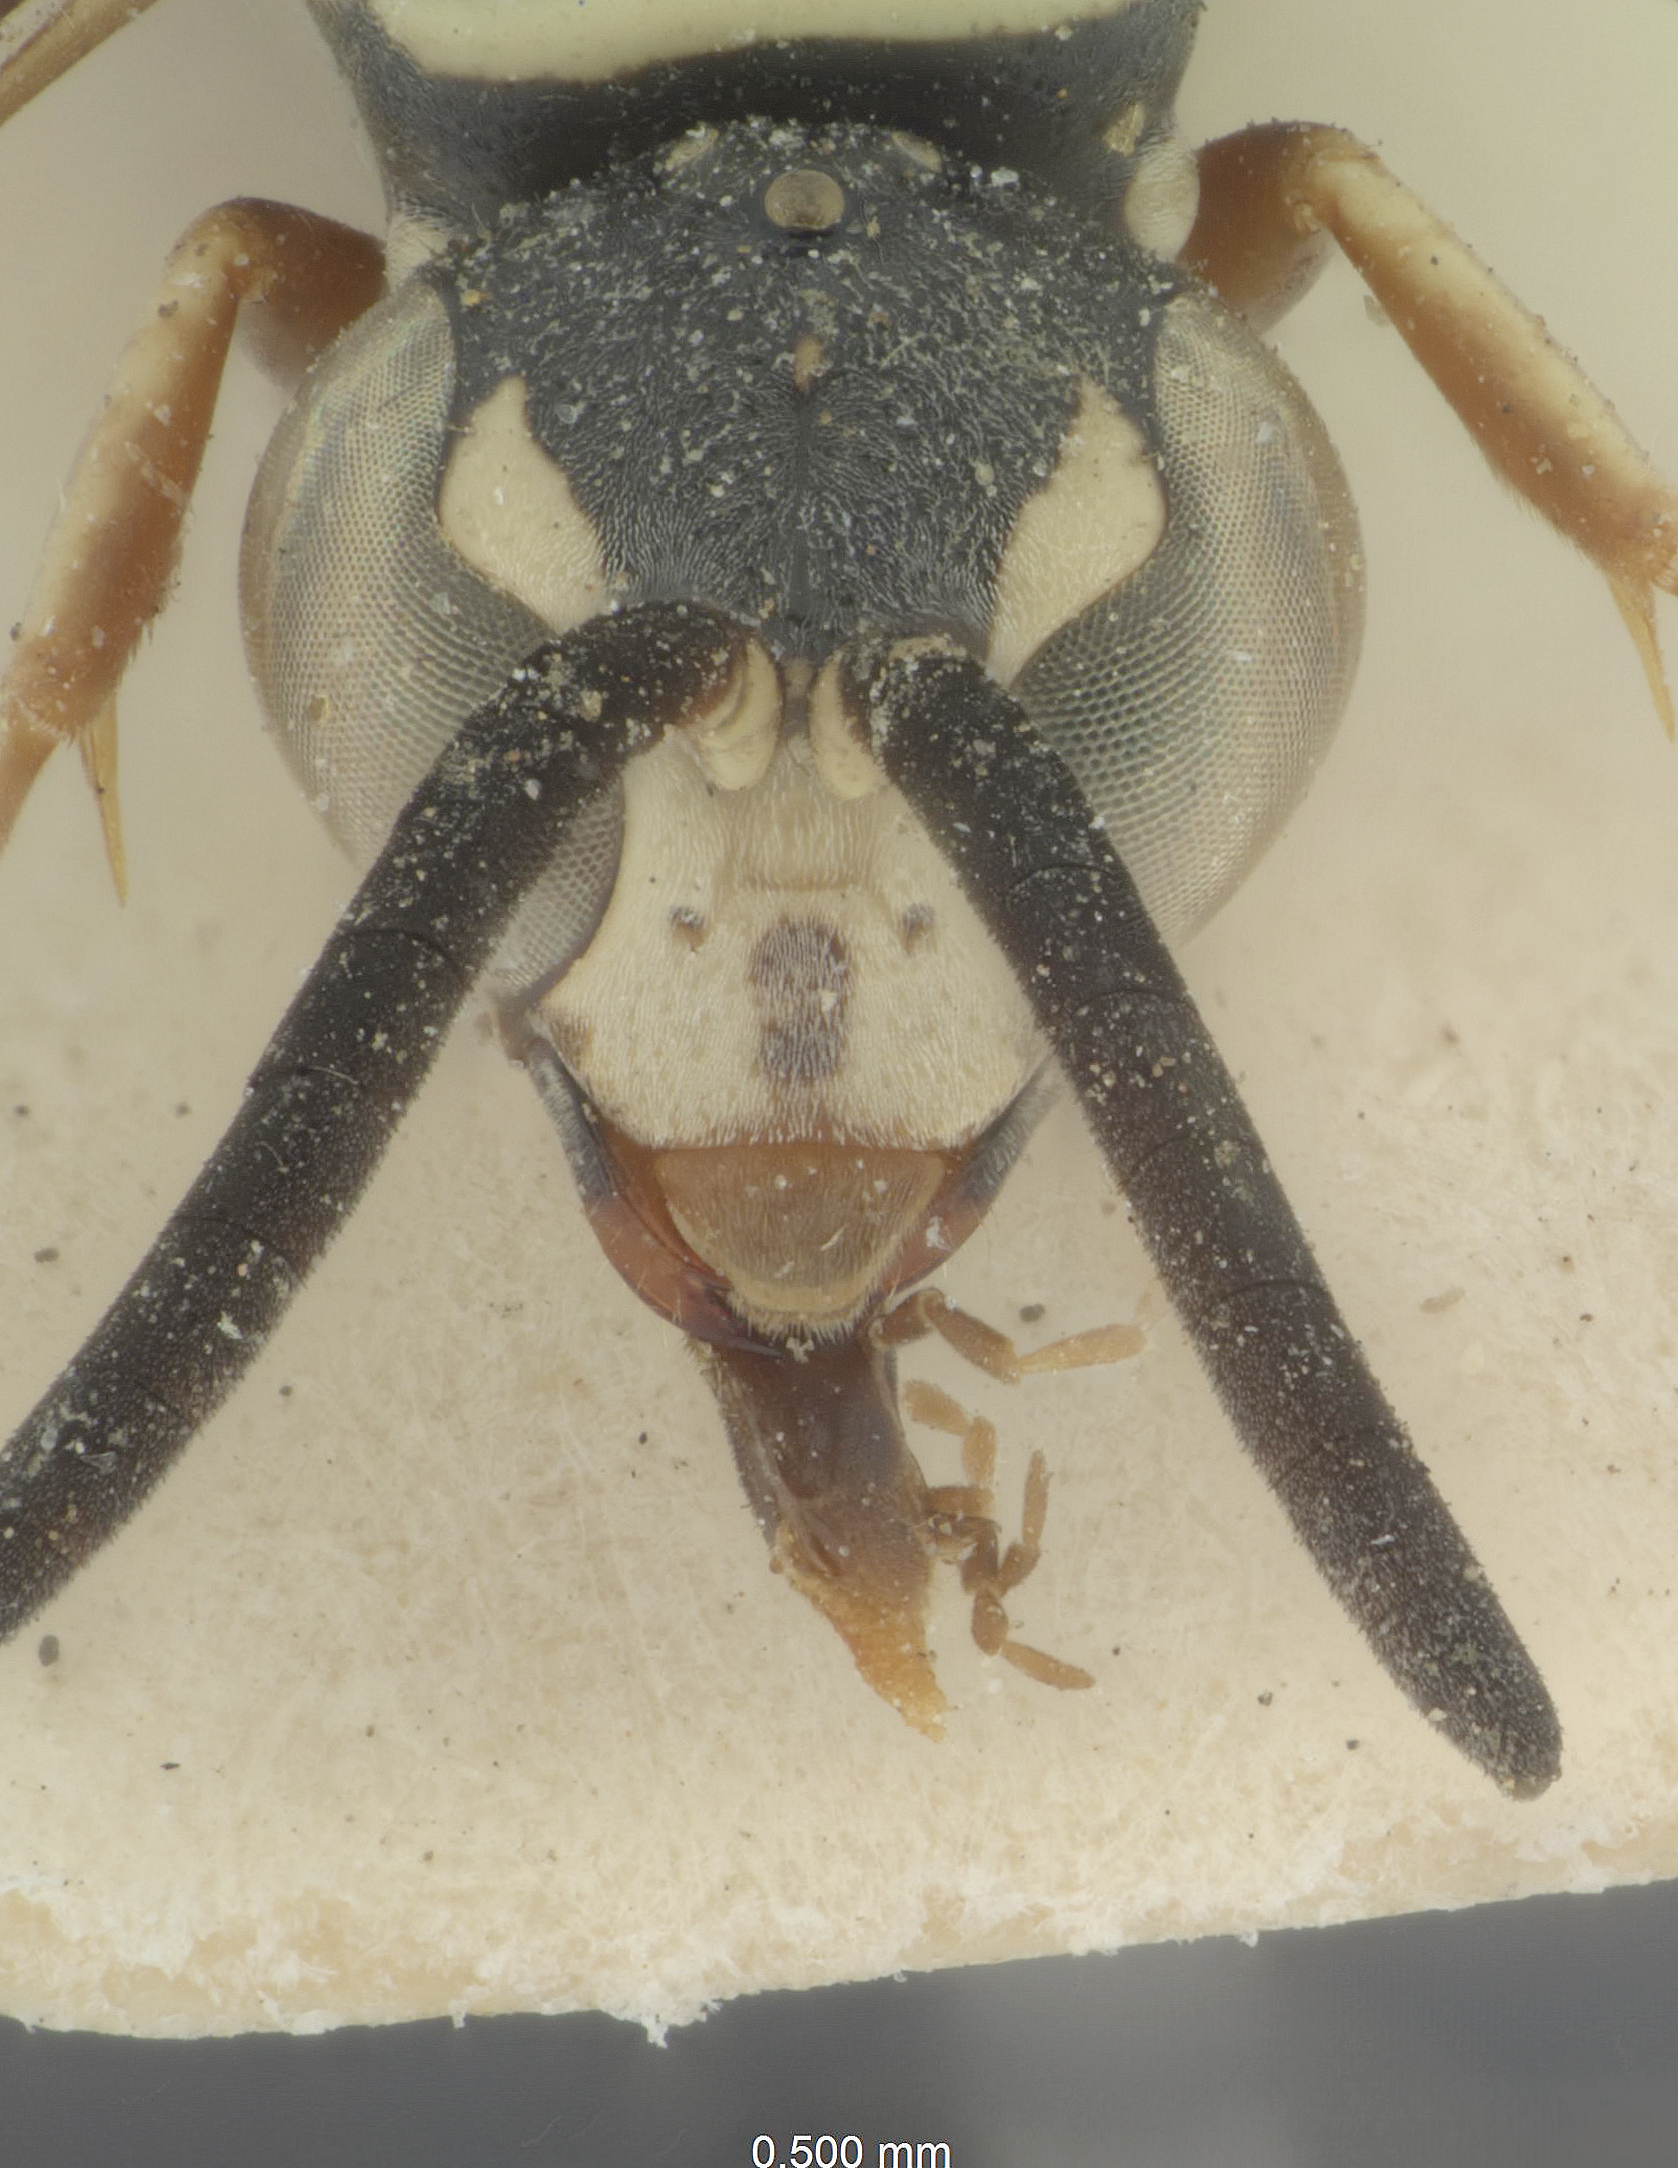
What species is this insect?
Ceropales sabulicola
